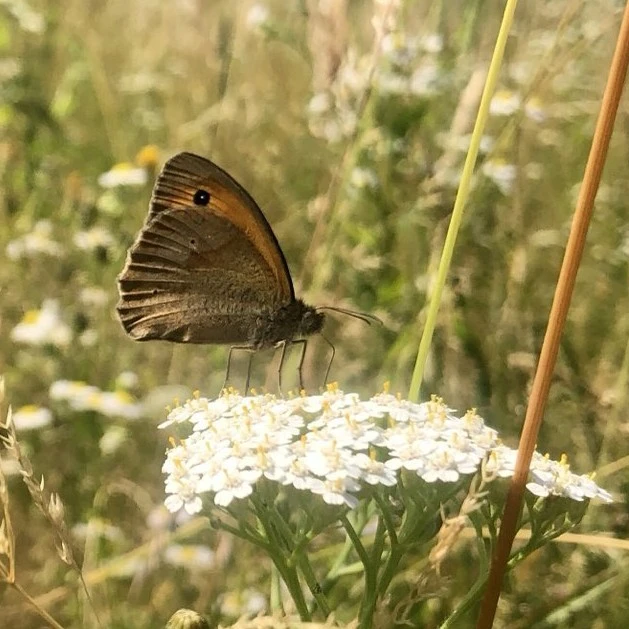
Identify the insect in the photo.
Maniola jurtina
